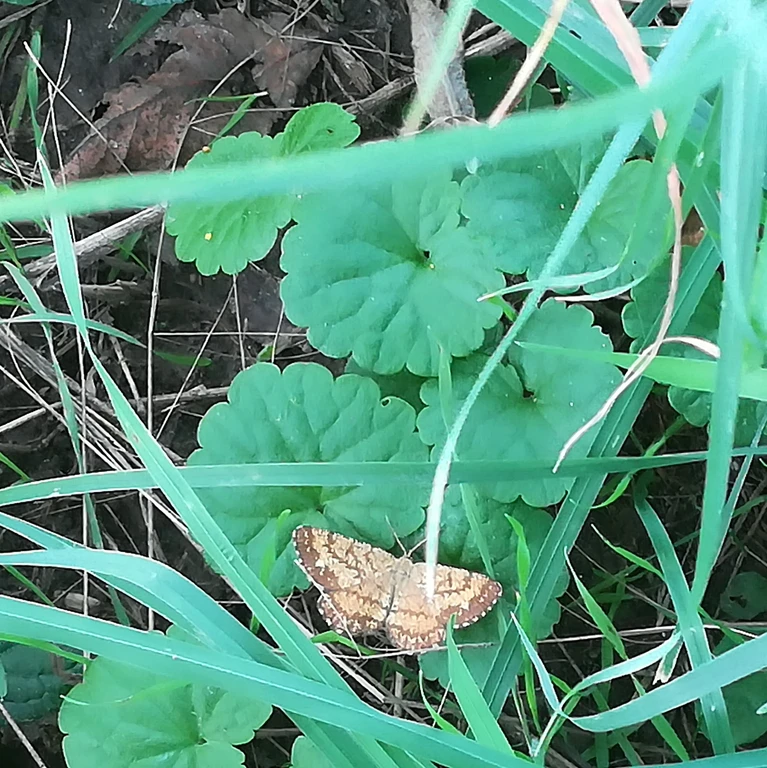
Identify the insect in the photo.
Ematurga atomaria
